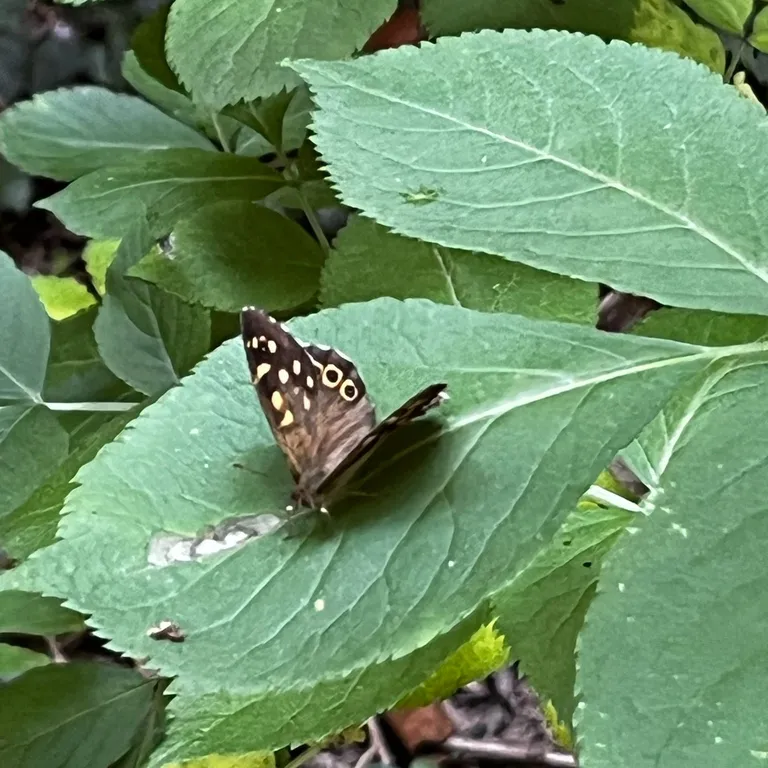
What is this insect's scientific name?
Pararge aegeria
